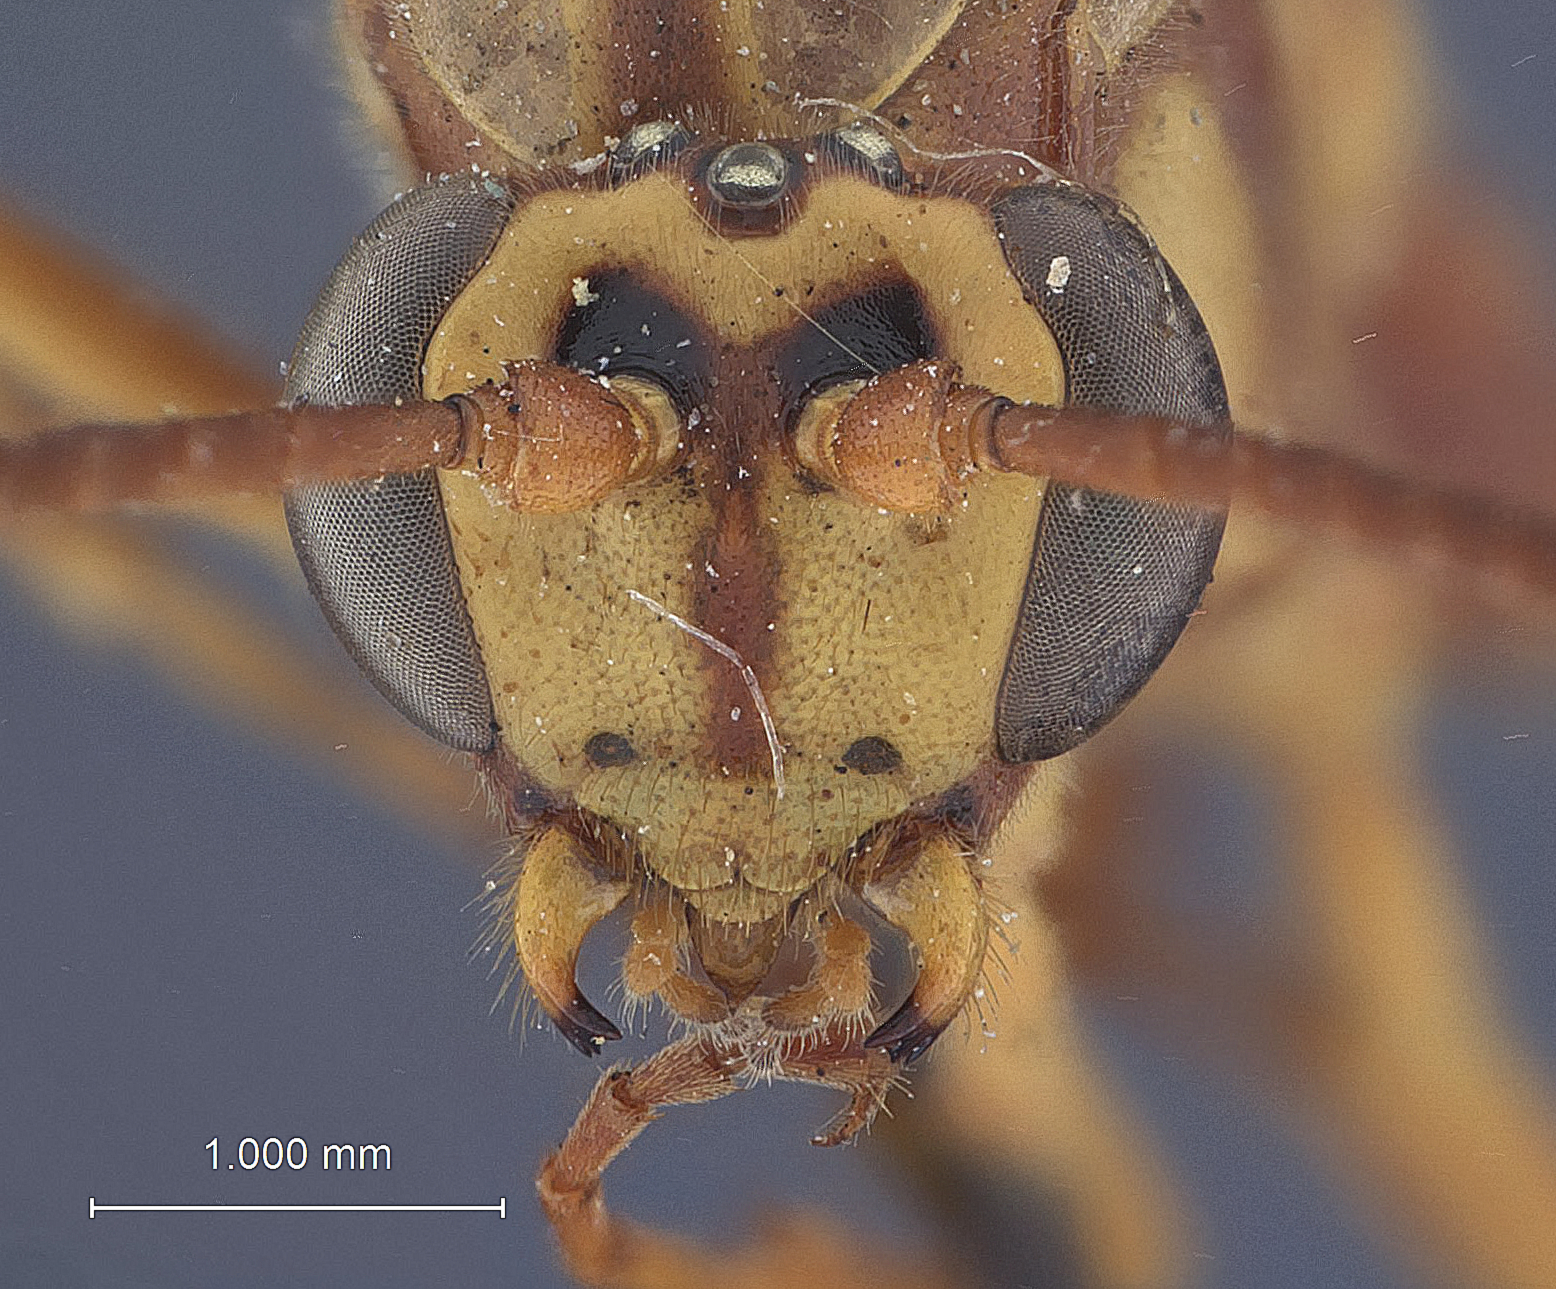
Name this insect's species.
Banchus rufescens
